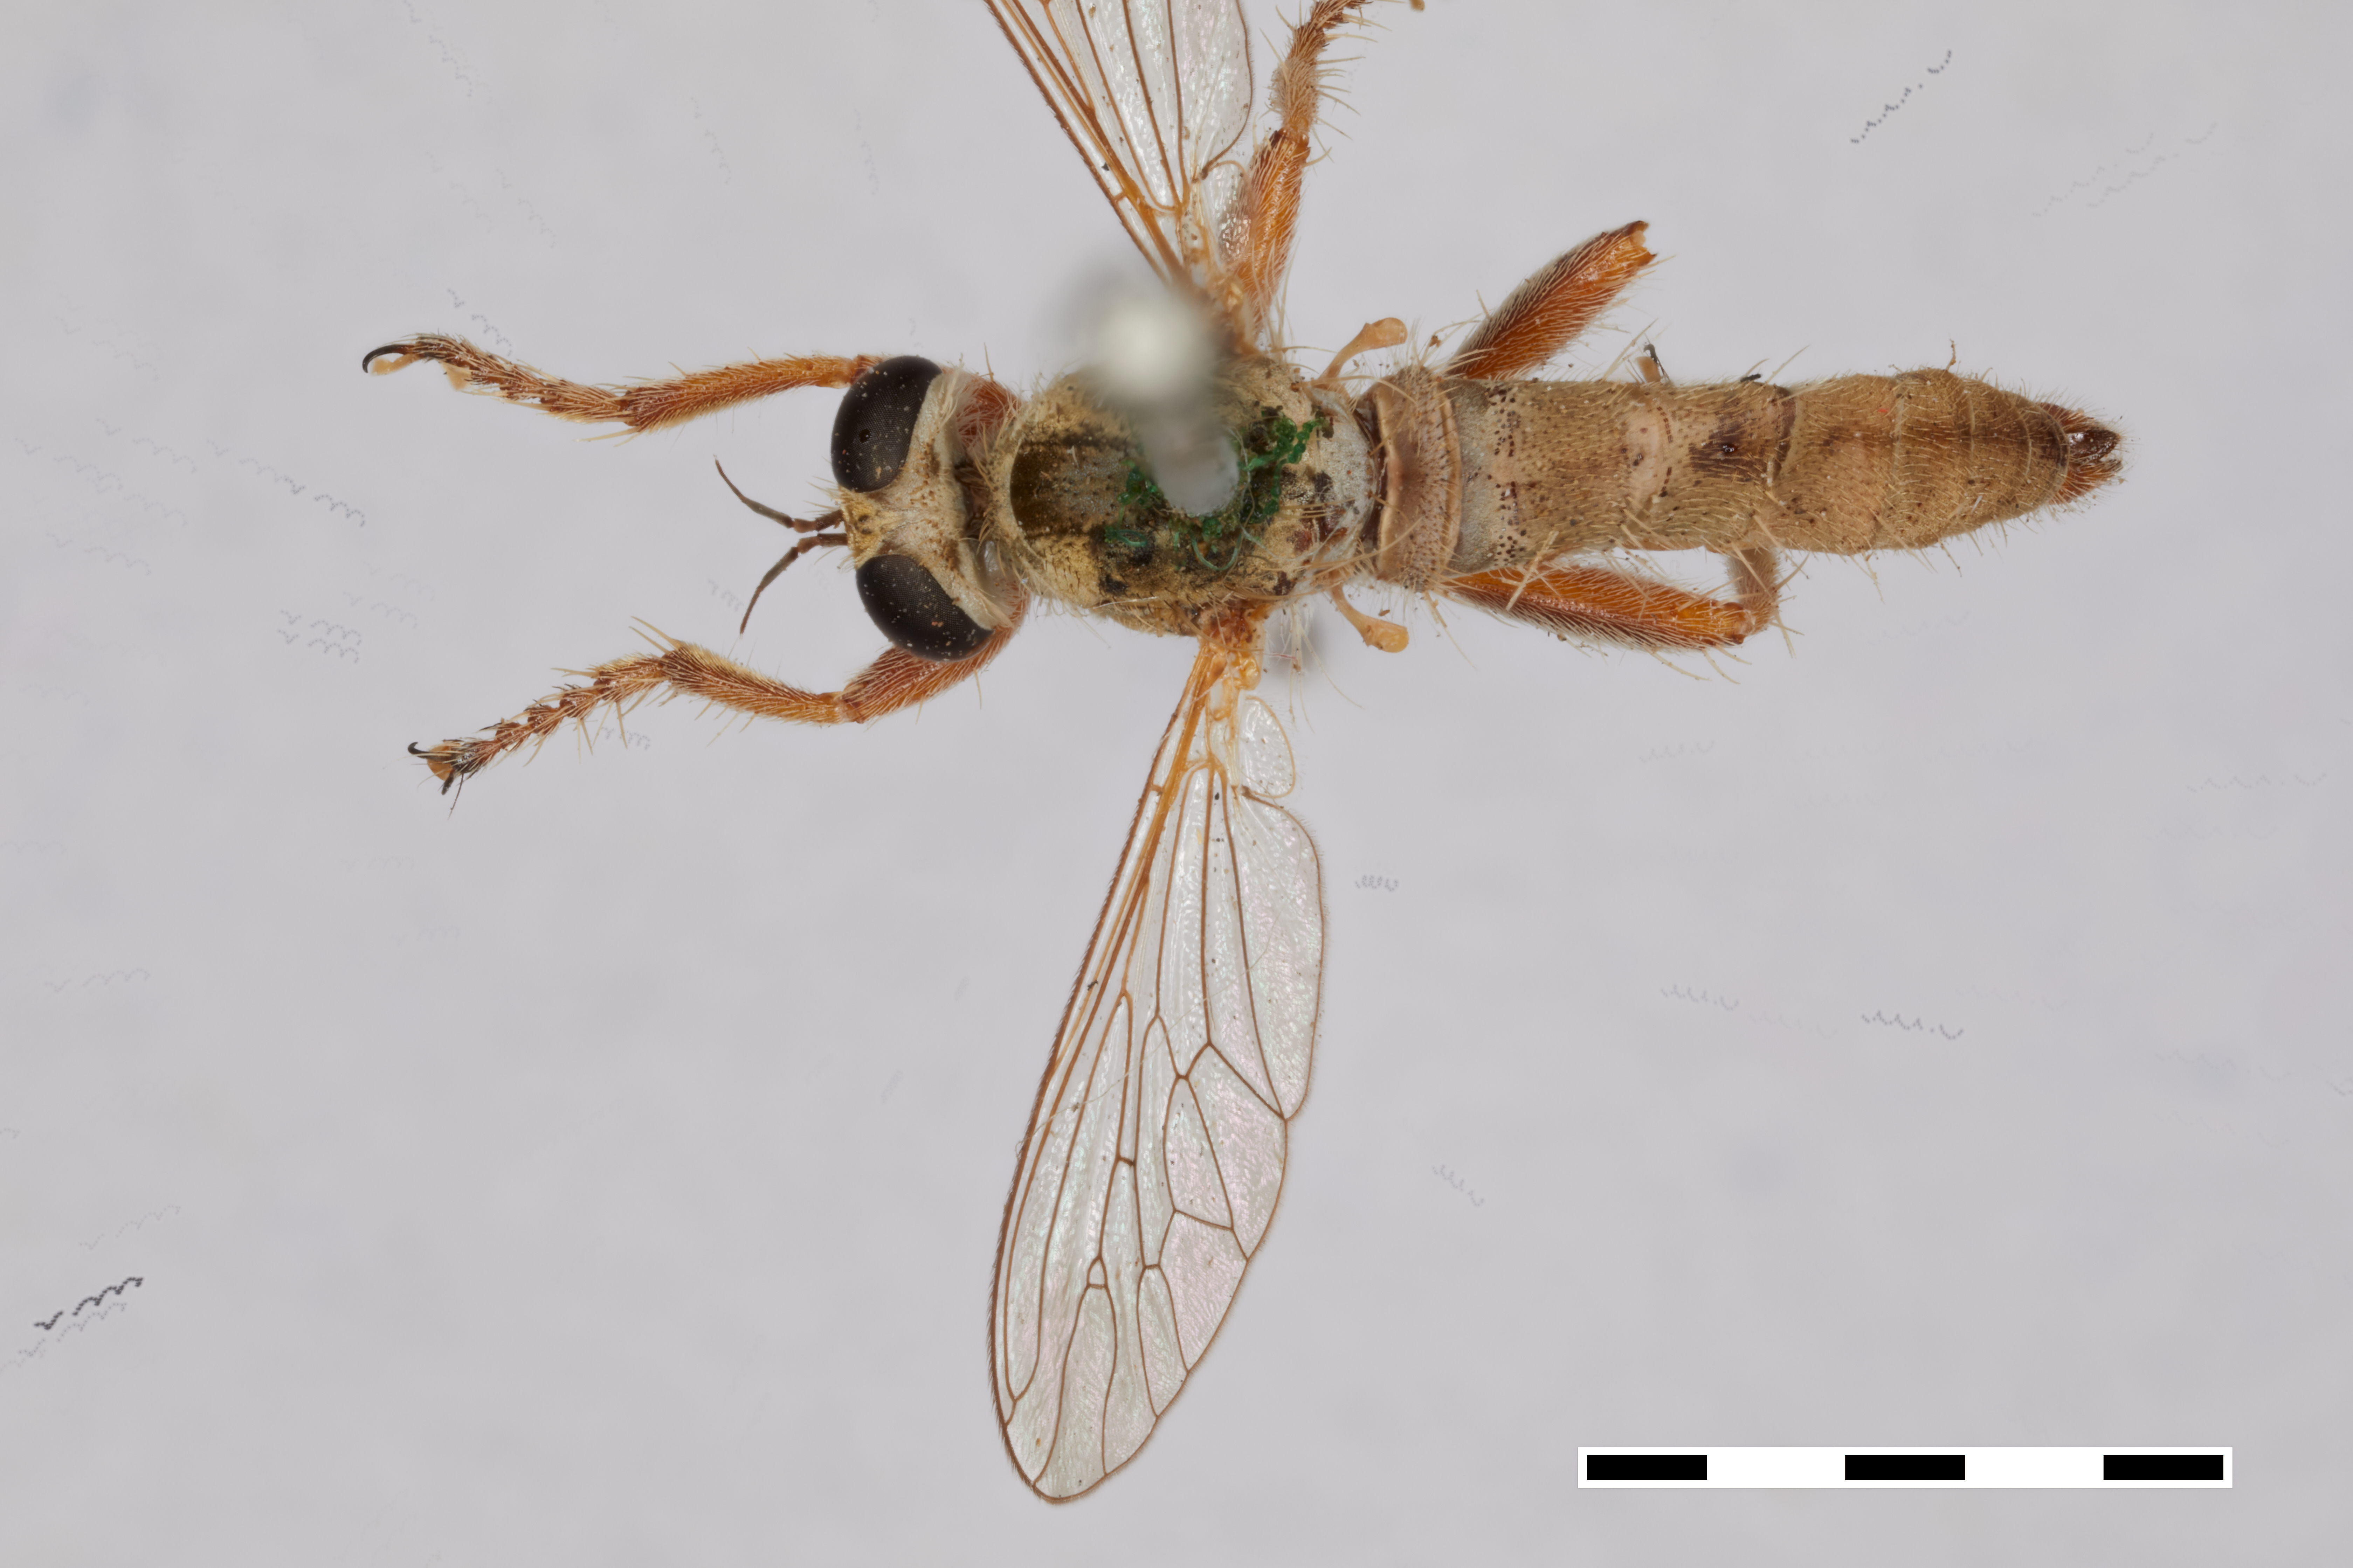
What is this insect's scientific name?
Asilus rubicundus
